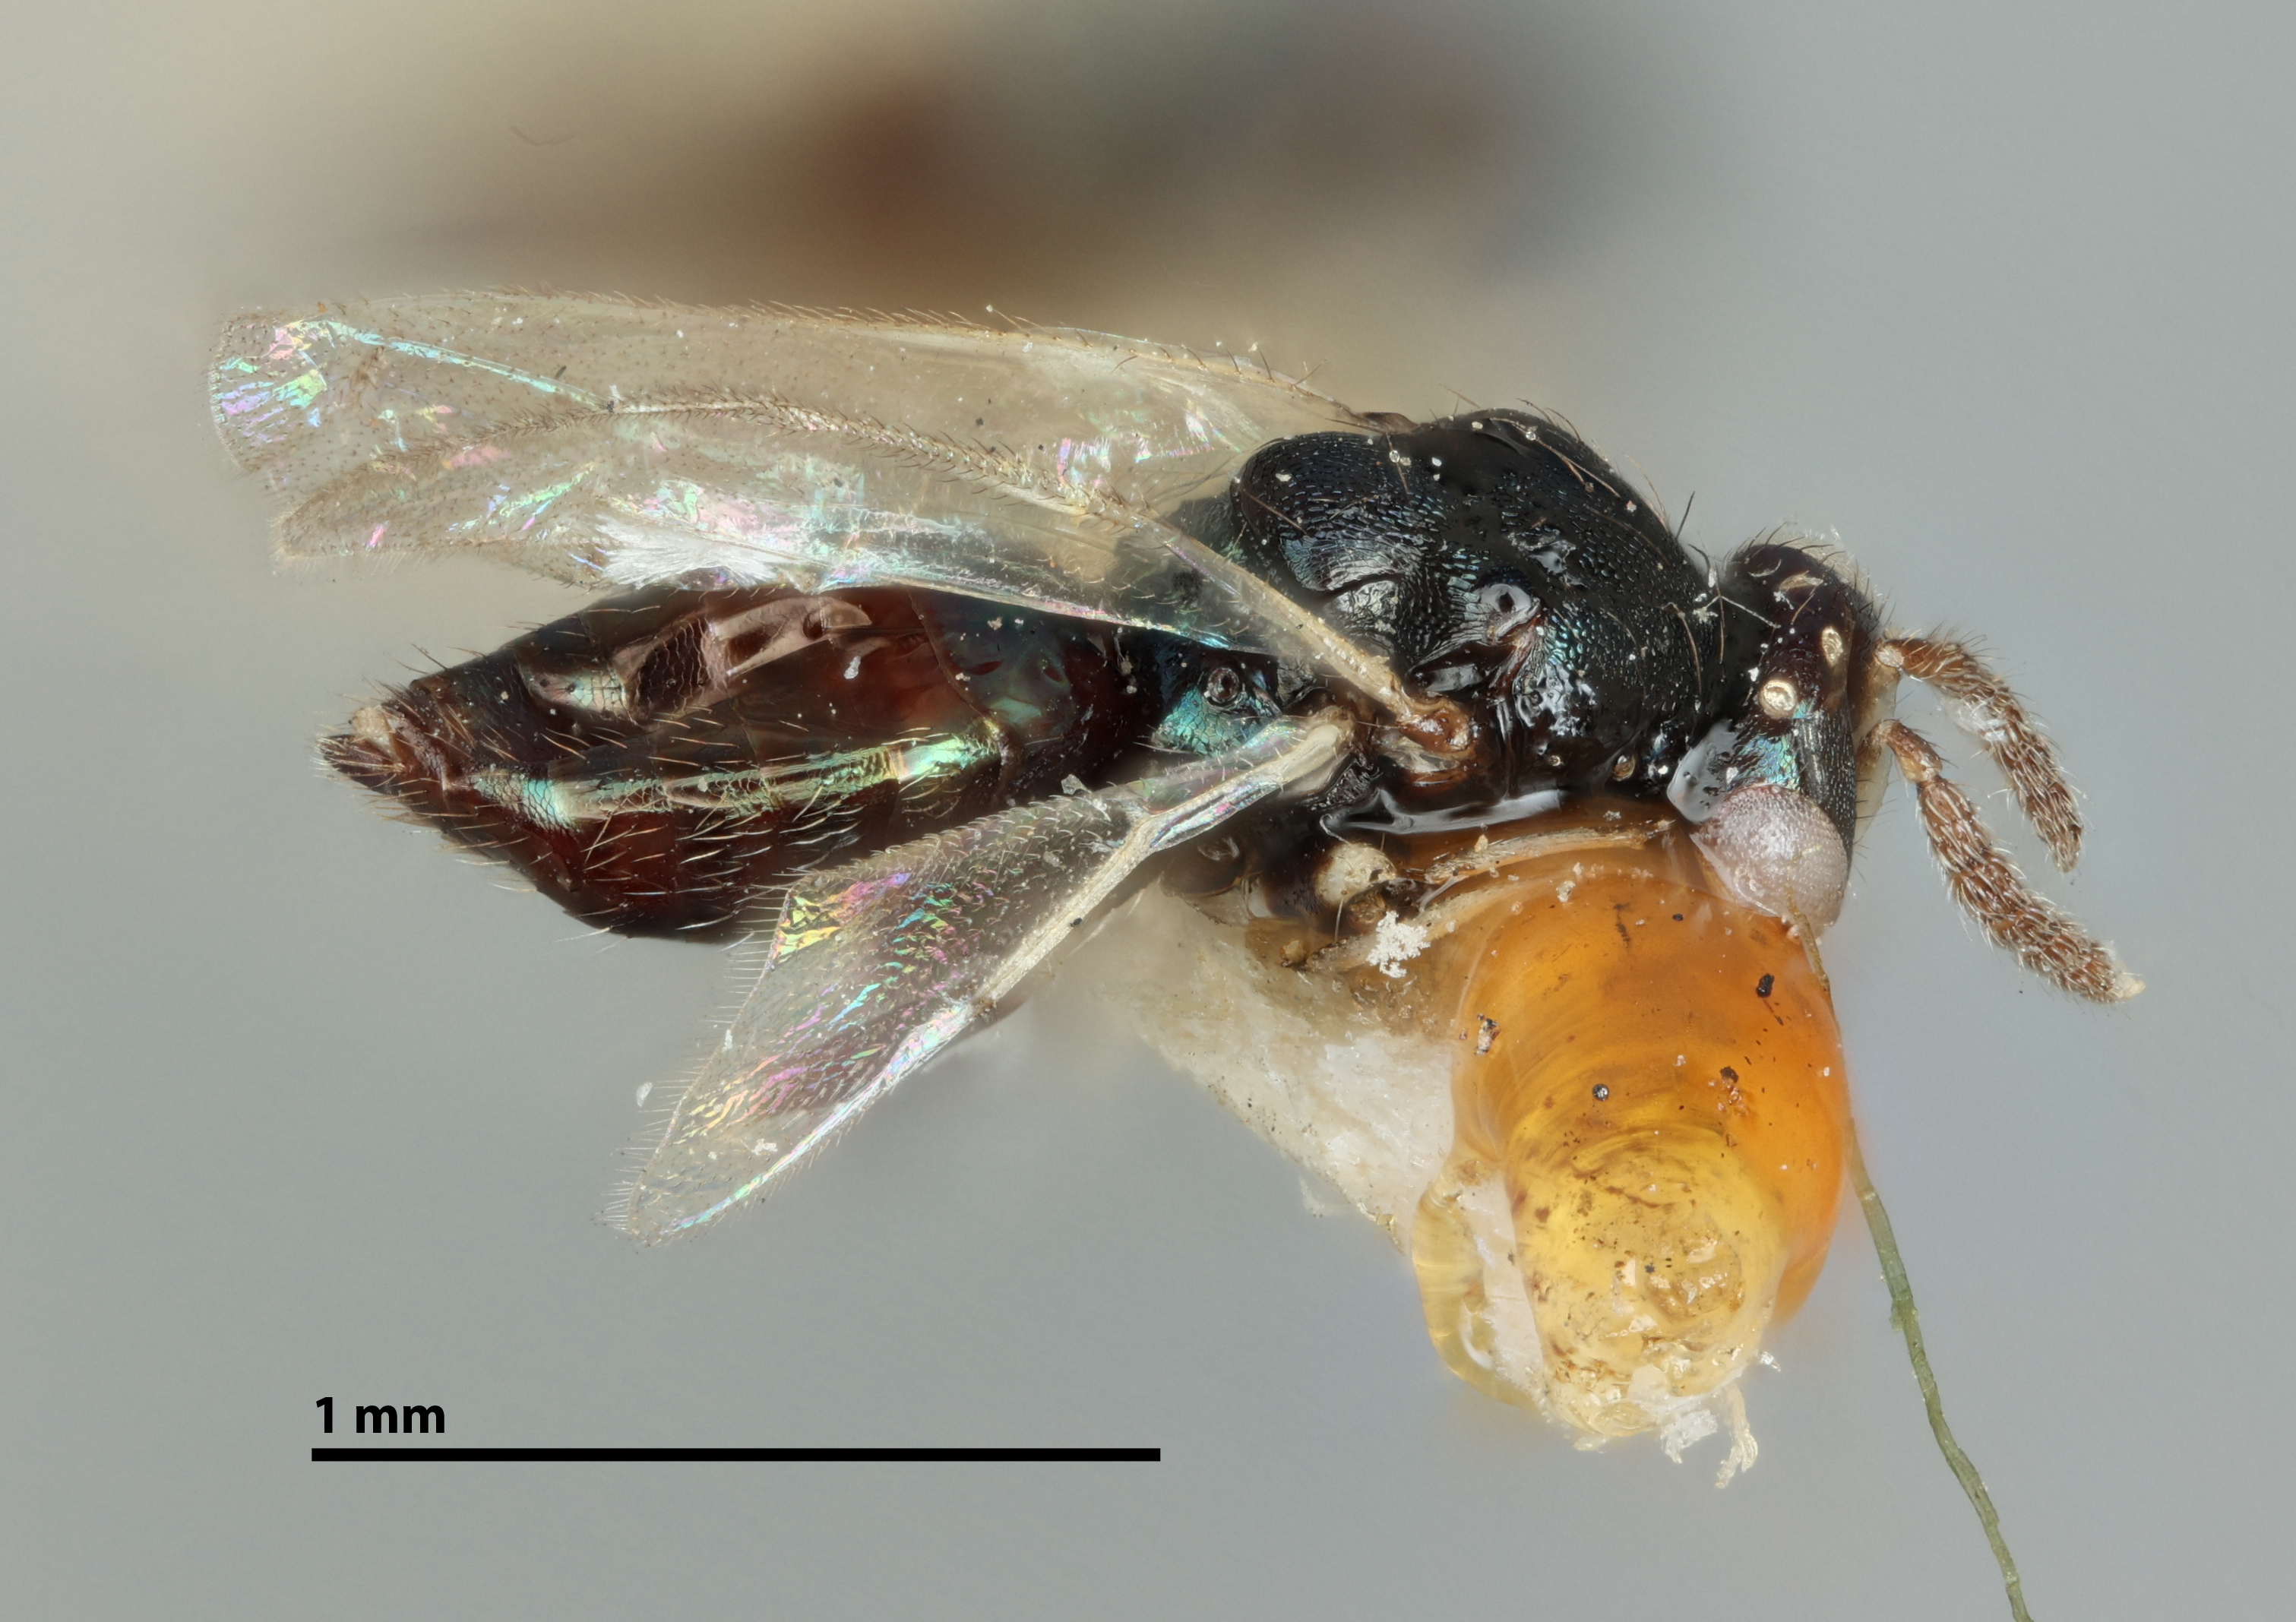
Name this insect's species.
Pardiaulomella lbseni
